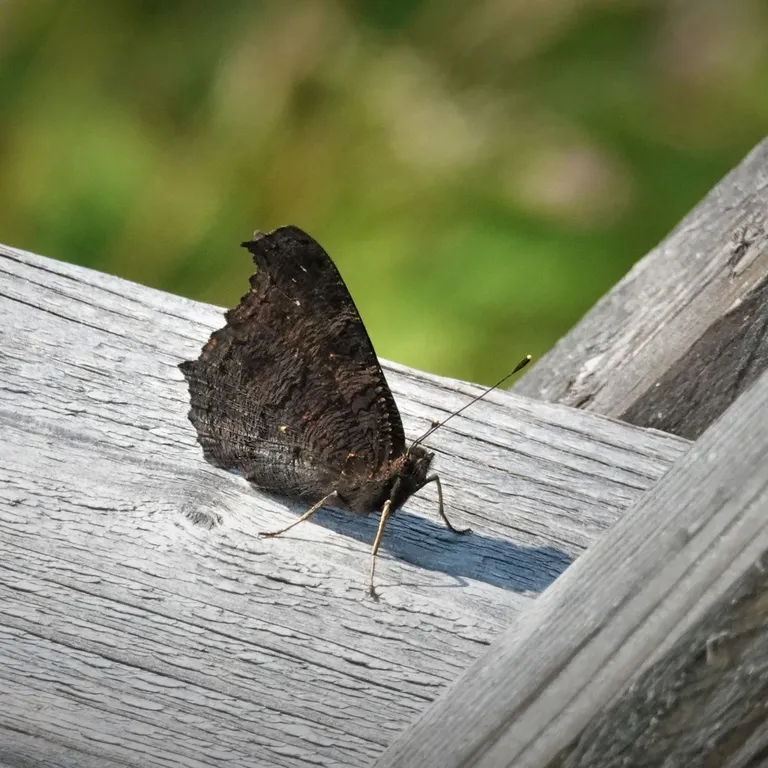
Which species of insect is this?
Aglais io
